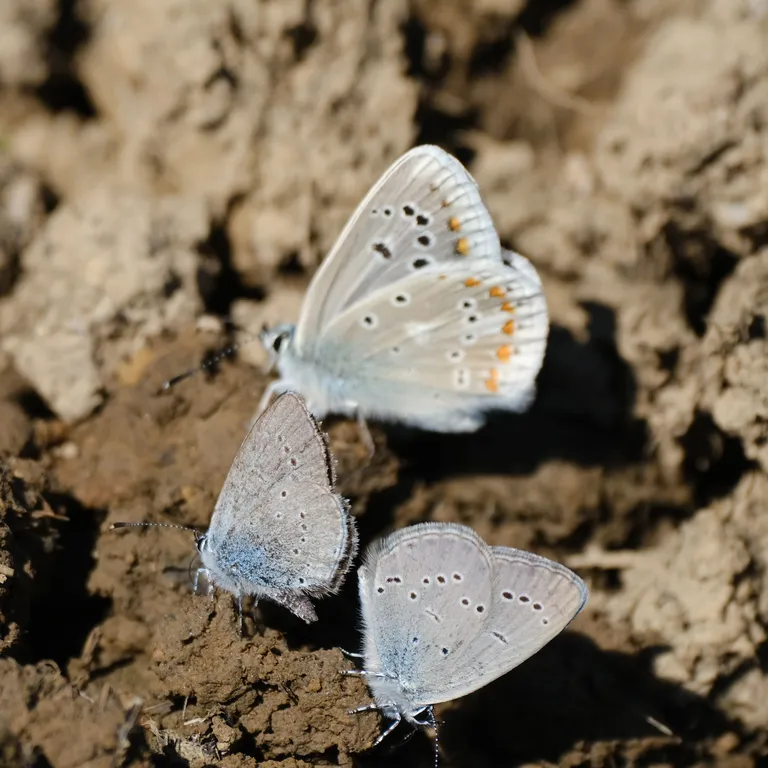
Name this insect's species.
Polyommatus dorylas
